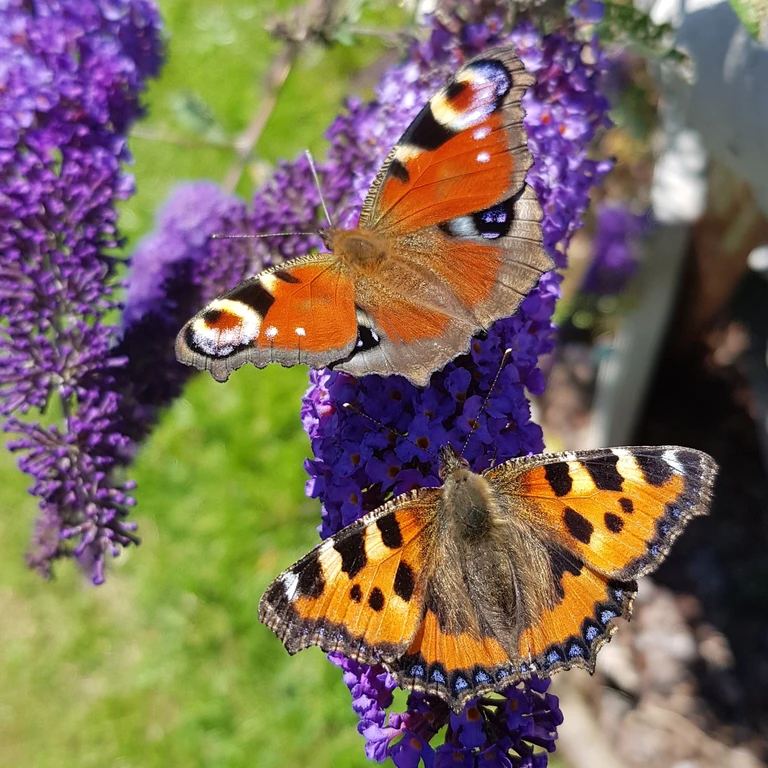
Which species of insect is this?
Aglais urticae
